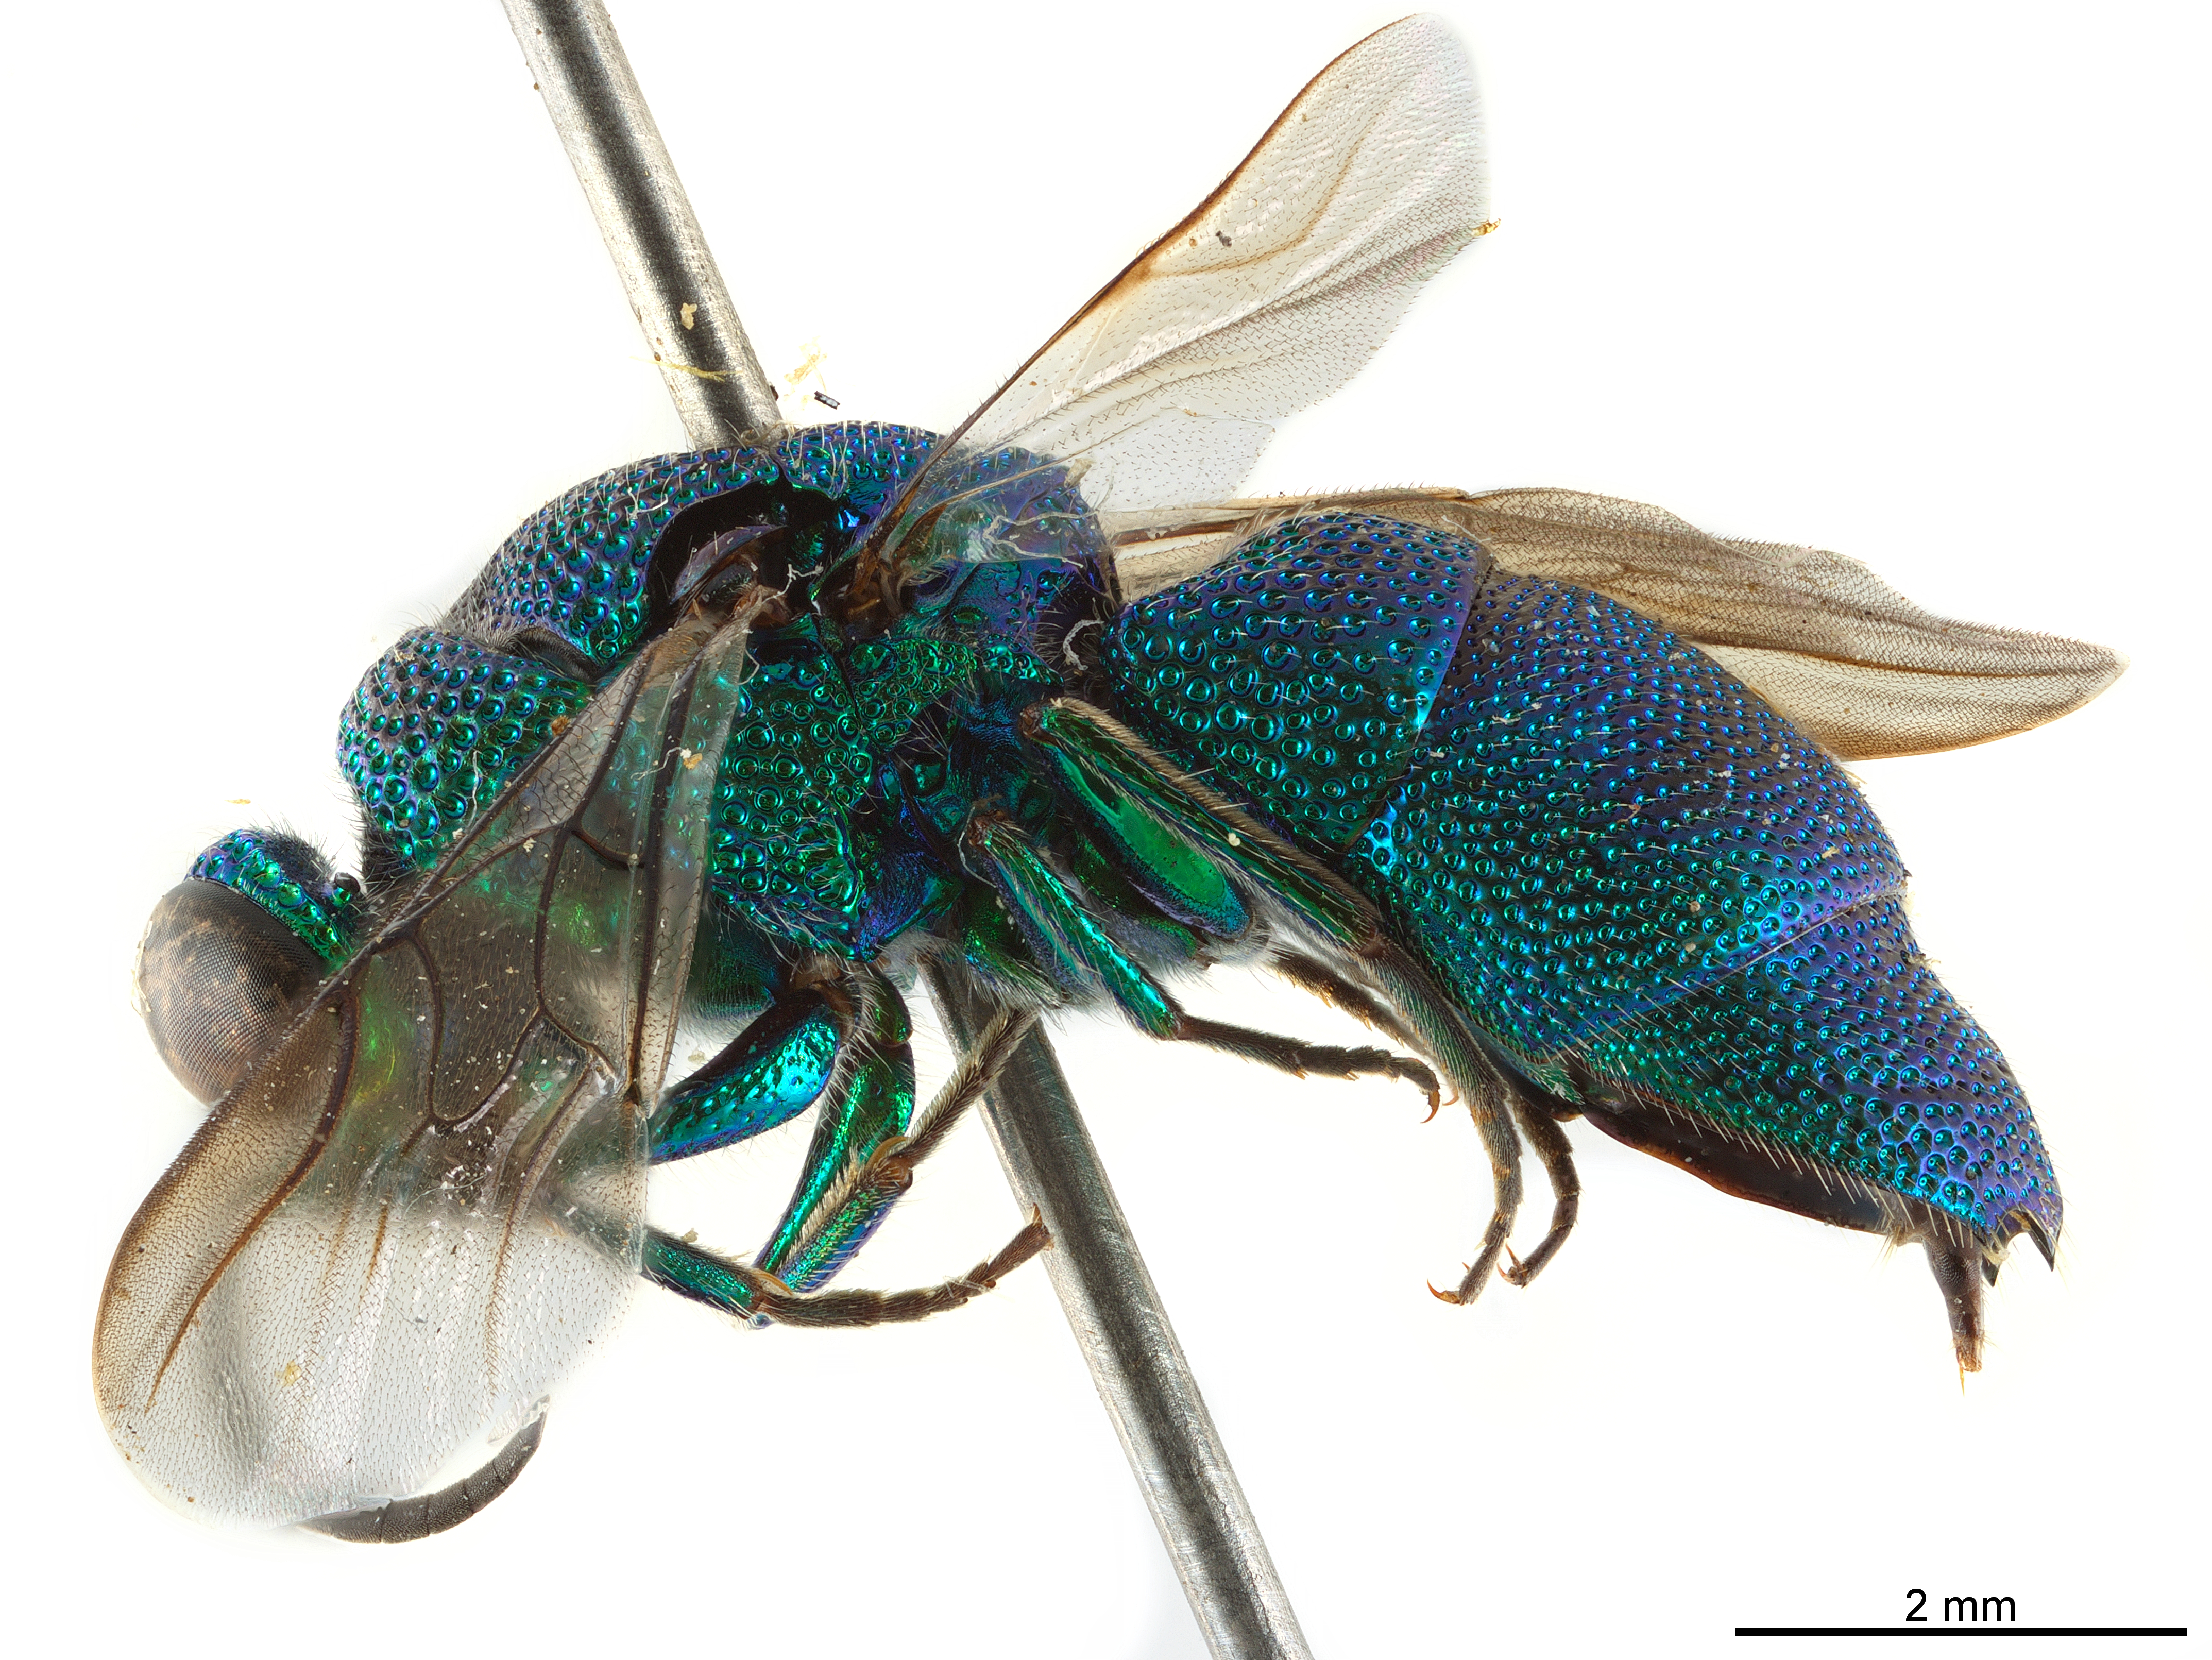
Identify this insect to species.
Neochrysis montezuma
